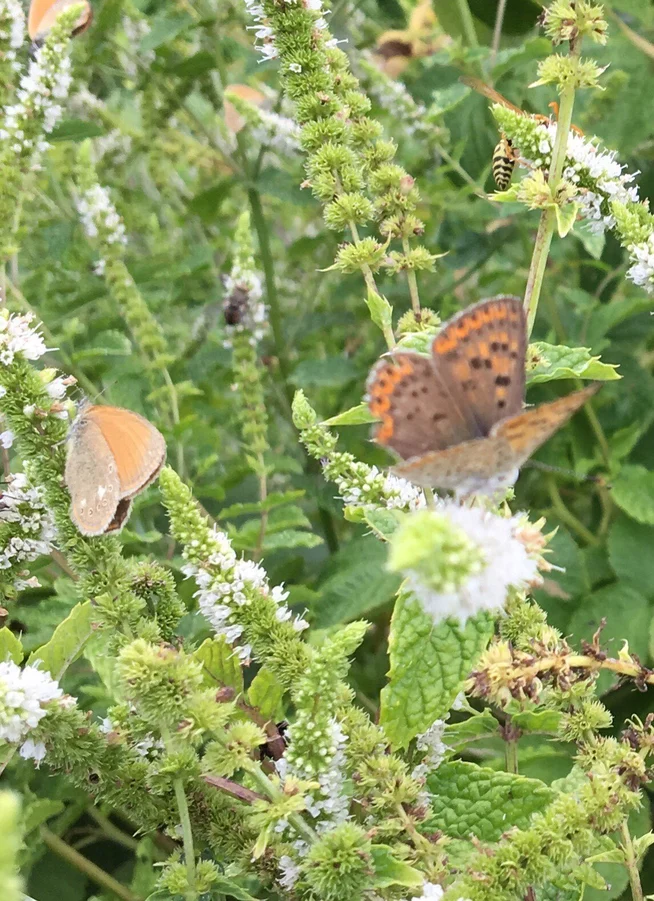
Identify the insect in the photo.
Lycaena tityrus (also Loweia tityrus)
